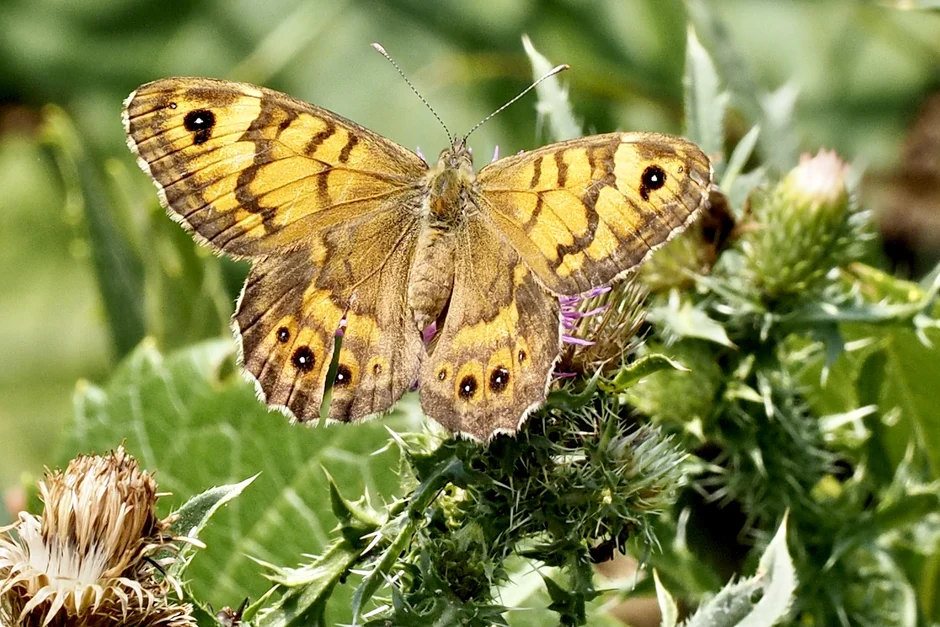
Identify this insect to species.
Lasiommata megera (also Pararge megera)
